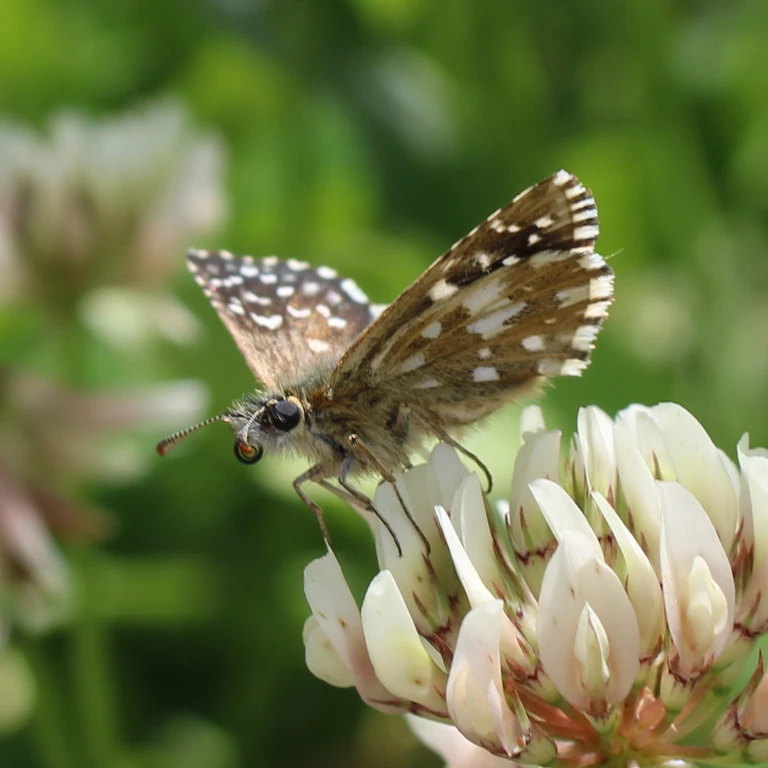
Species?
Pyrgus malvae
